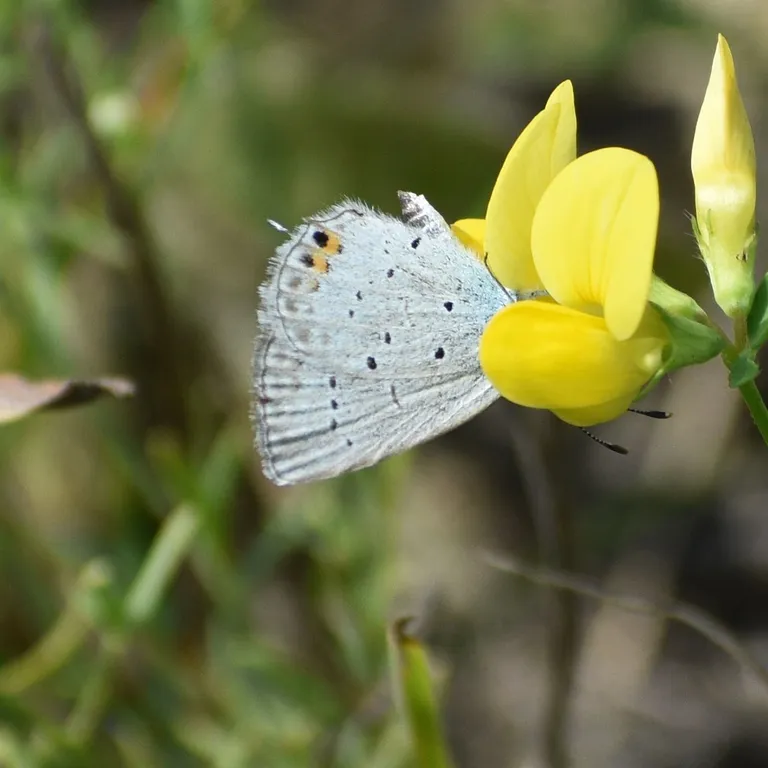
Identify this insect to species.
Cupido argiades (also Elkalyce argiades)
